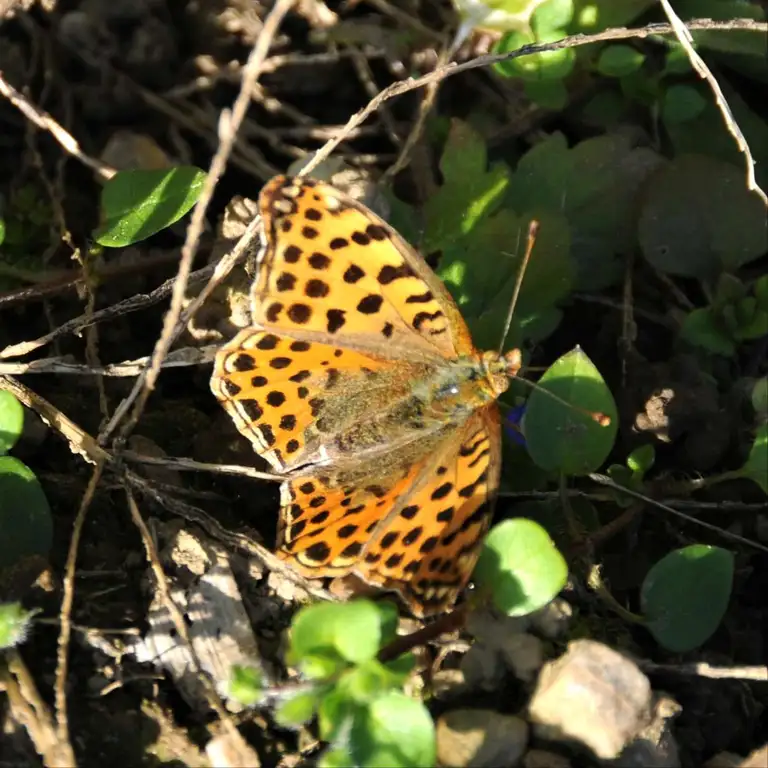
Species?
Issoria lathonia
